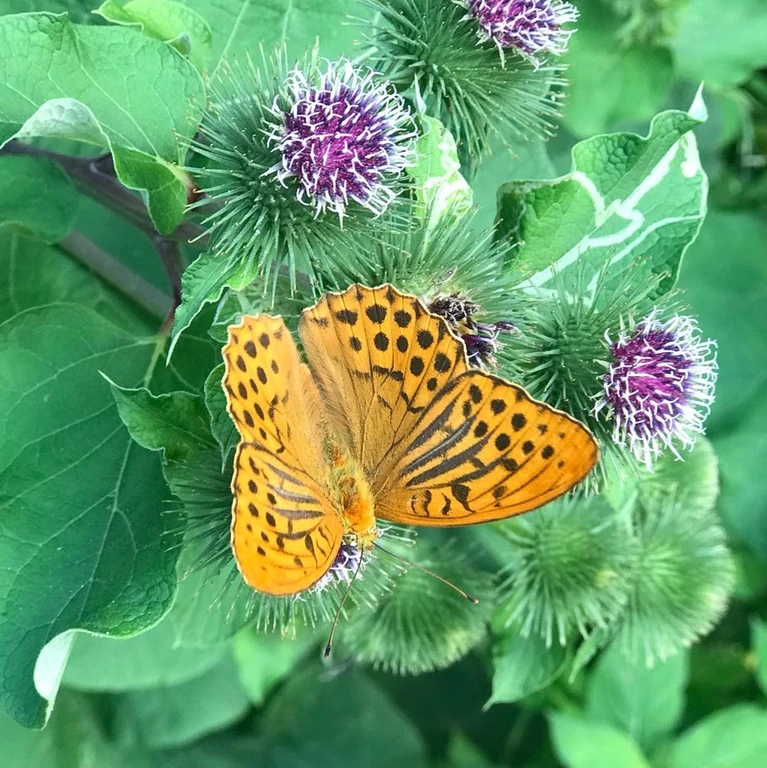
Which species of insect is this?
Argynnis paphia
